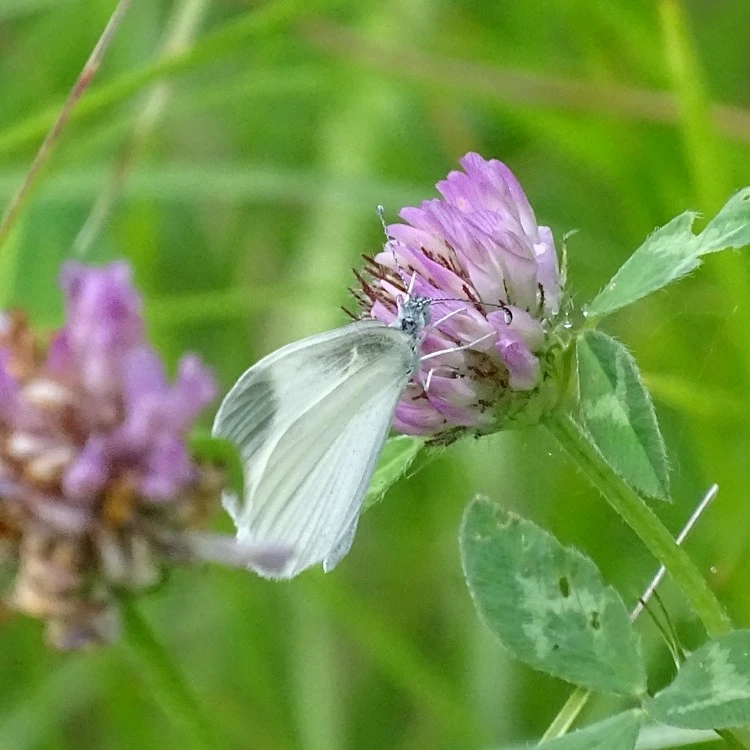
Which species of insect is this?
Leptidea sinapis/juvernica
